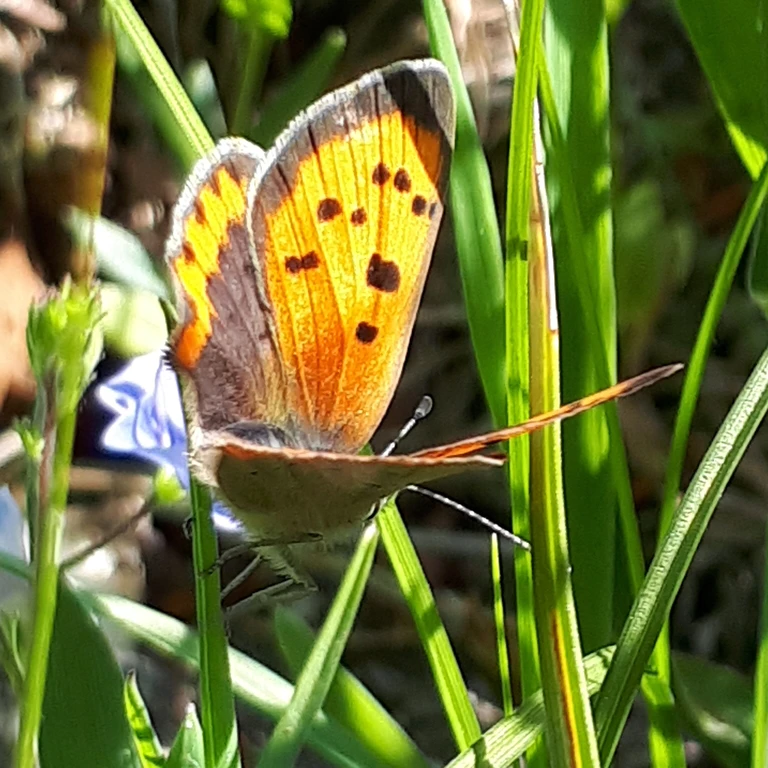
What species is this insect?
Lycaena phlaeas
